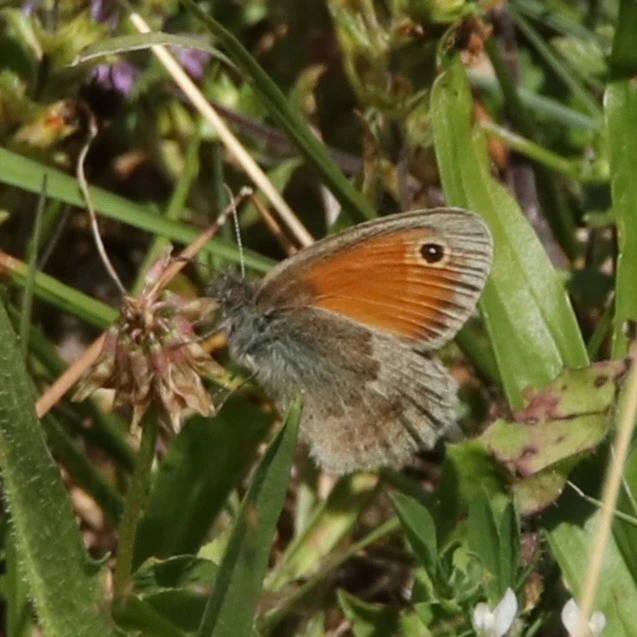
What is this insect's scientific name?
Coenonympha pamphilus
